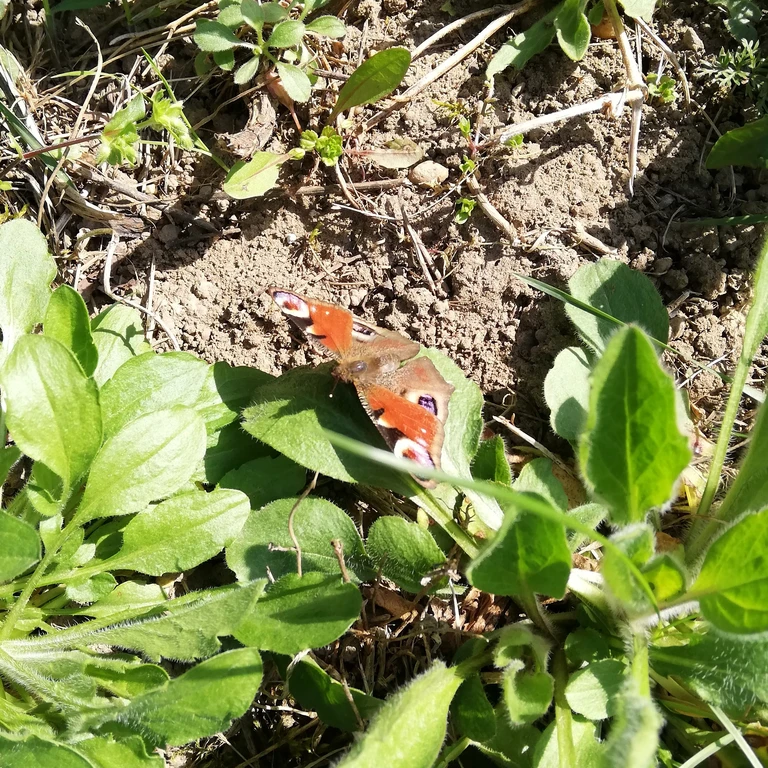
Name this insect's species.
Aglais io
